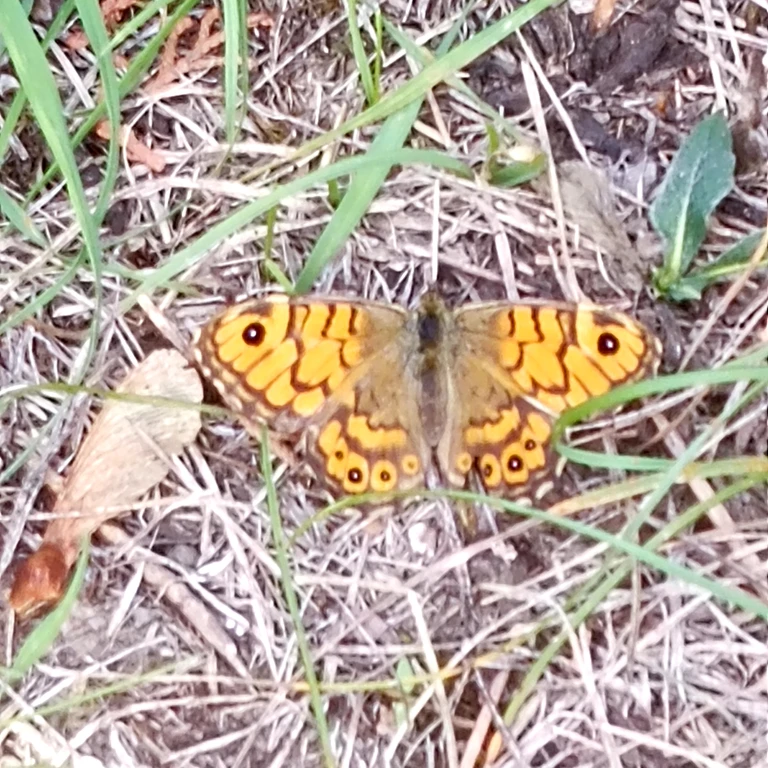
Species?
Lasiommata megera (also Pararge megera)
